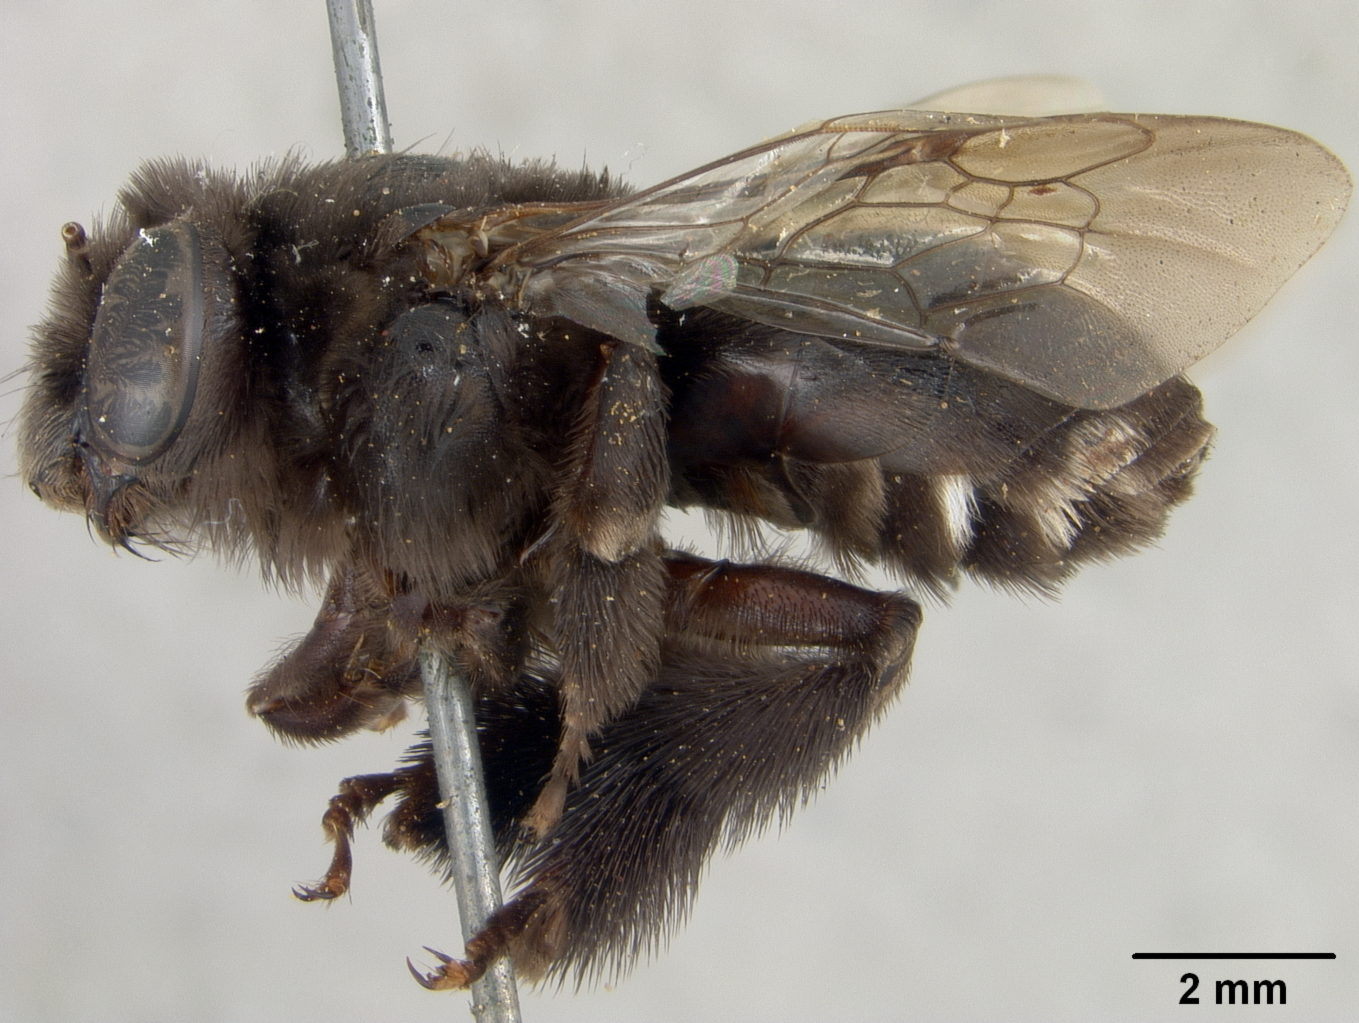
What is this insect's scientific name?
Svastra carcaranensis
